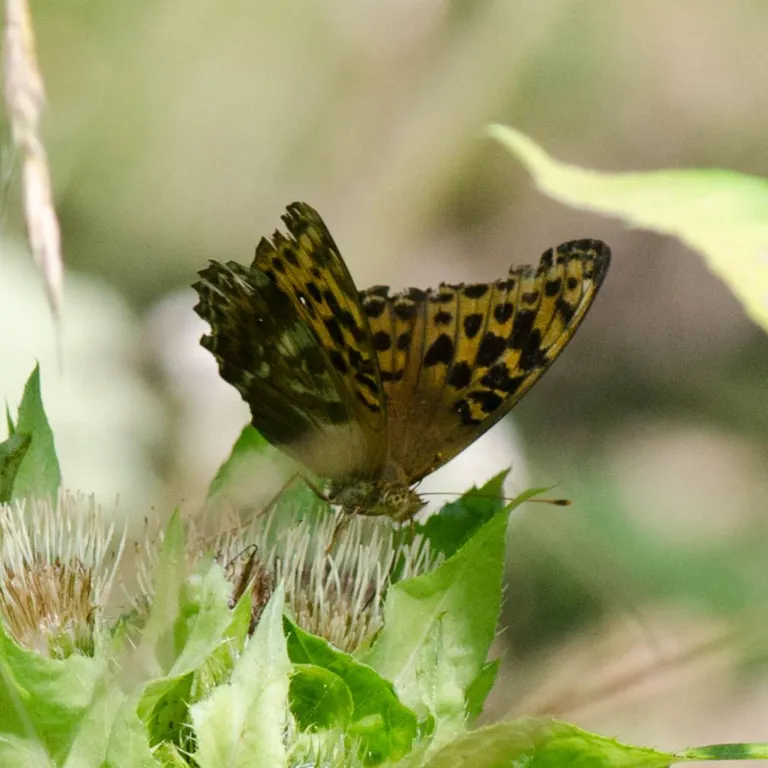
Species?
Argynnis paphia
